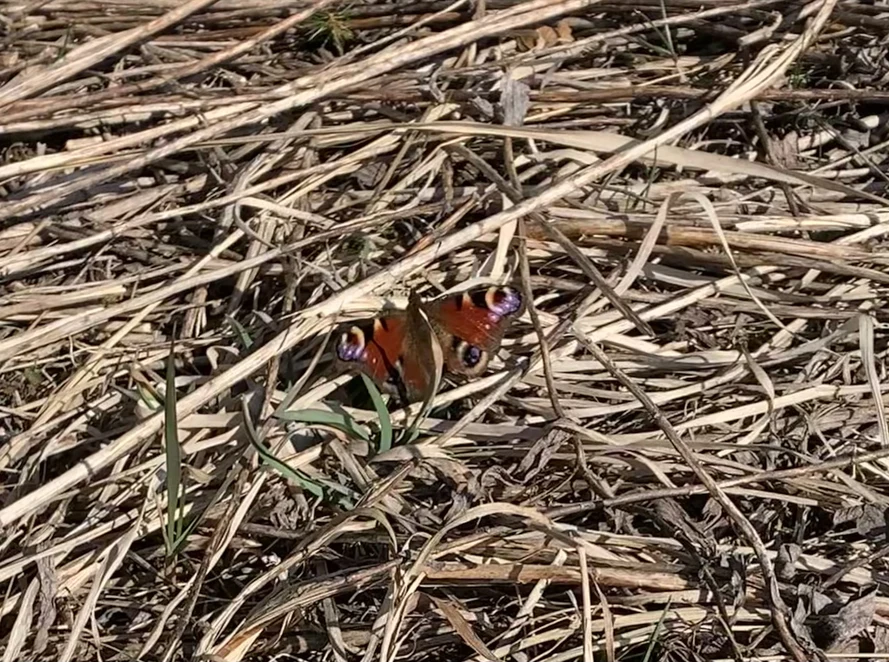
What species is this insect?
Aglais io
